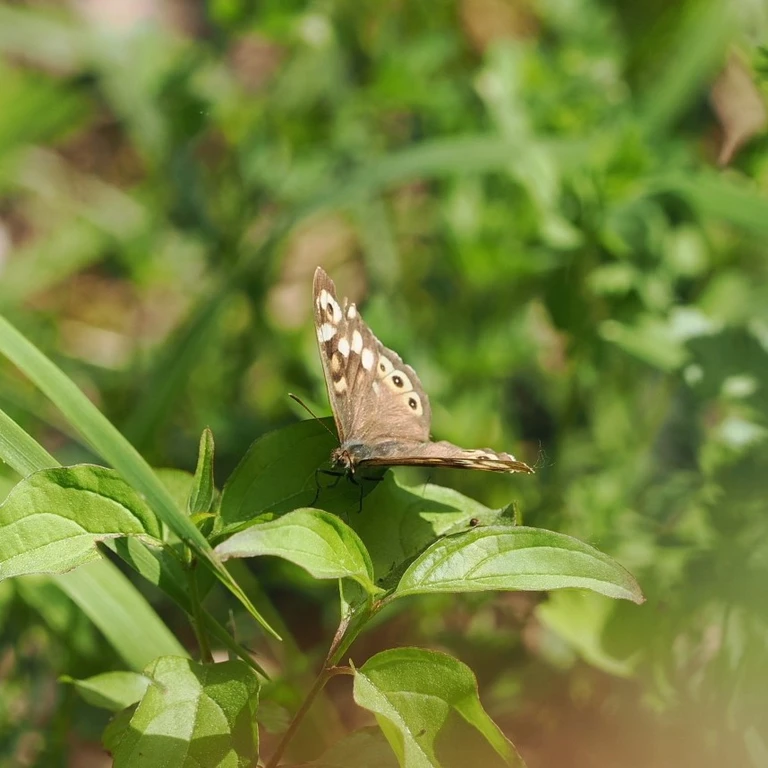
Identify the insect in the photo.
Pararge aegeria
